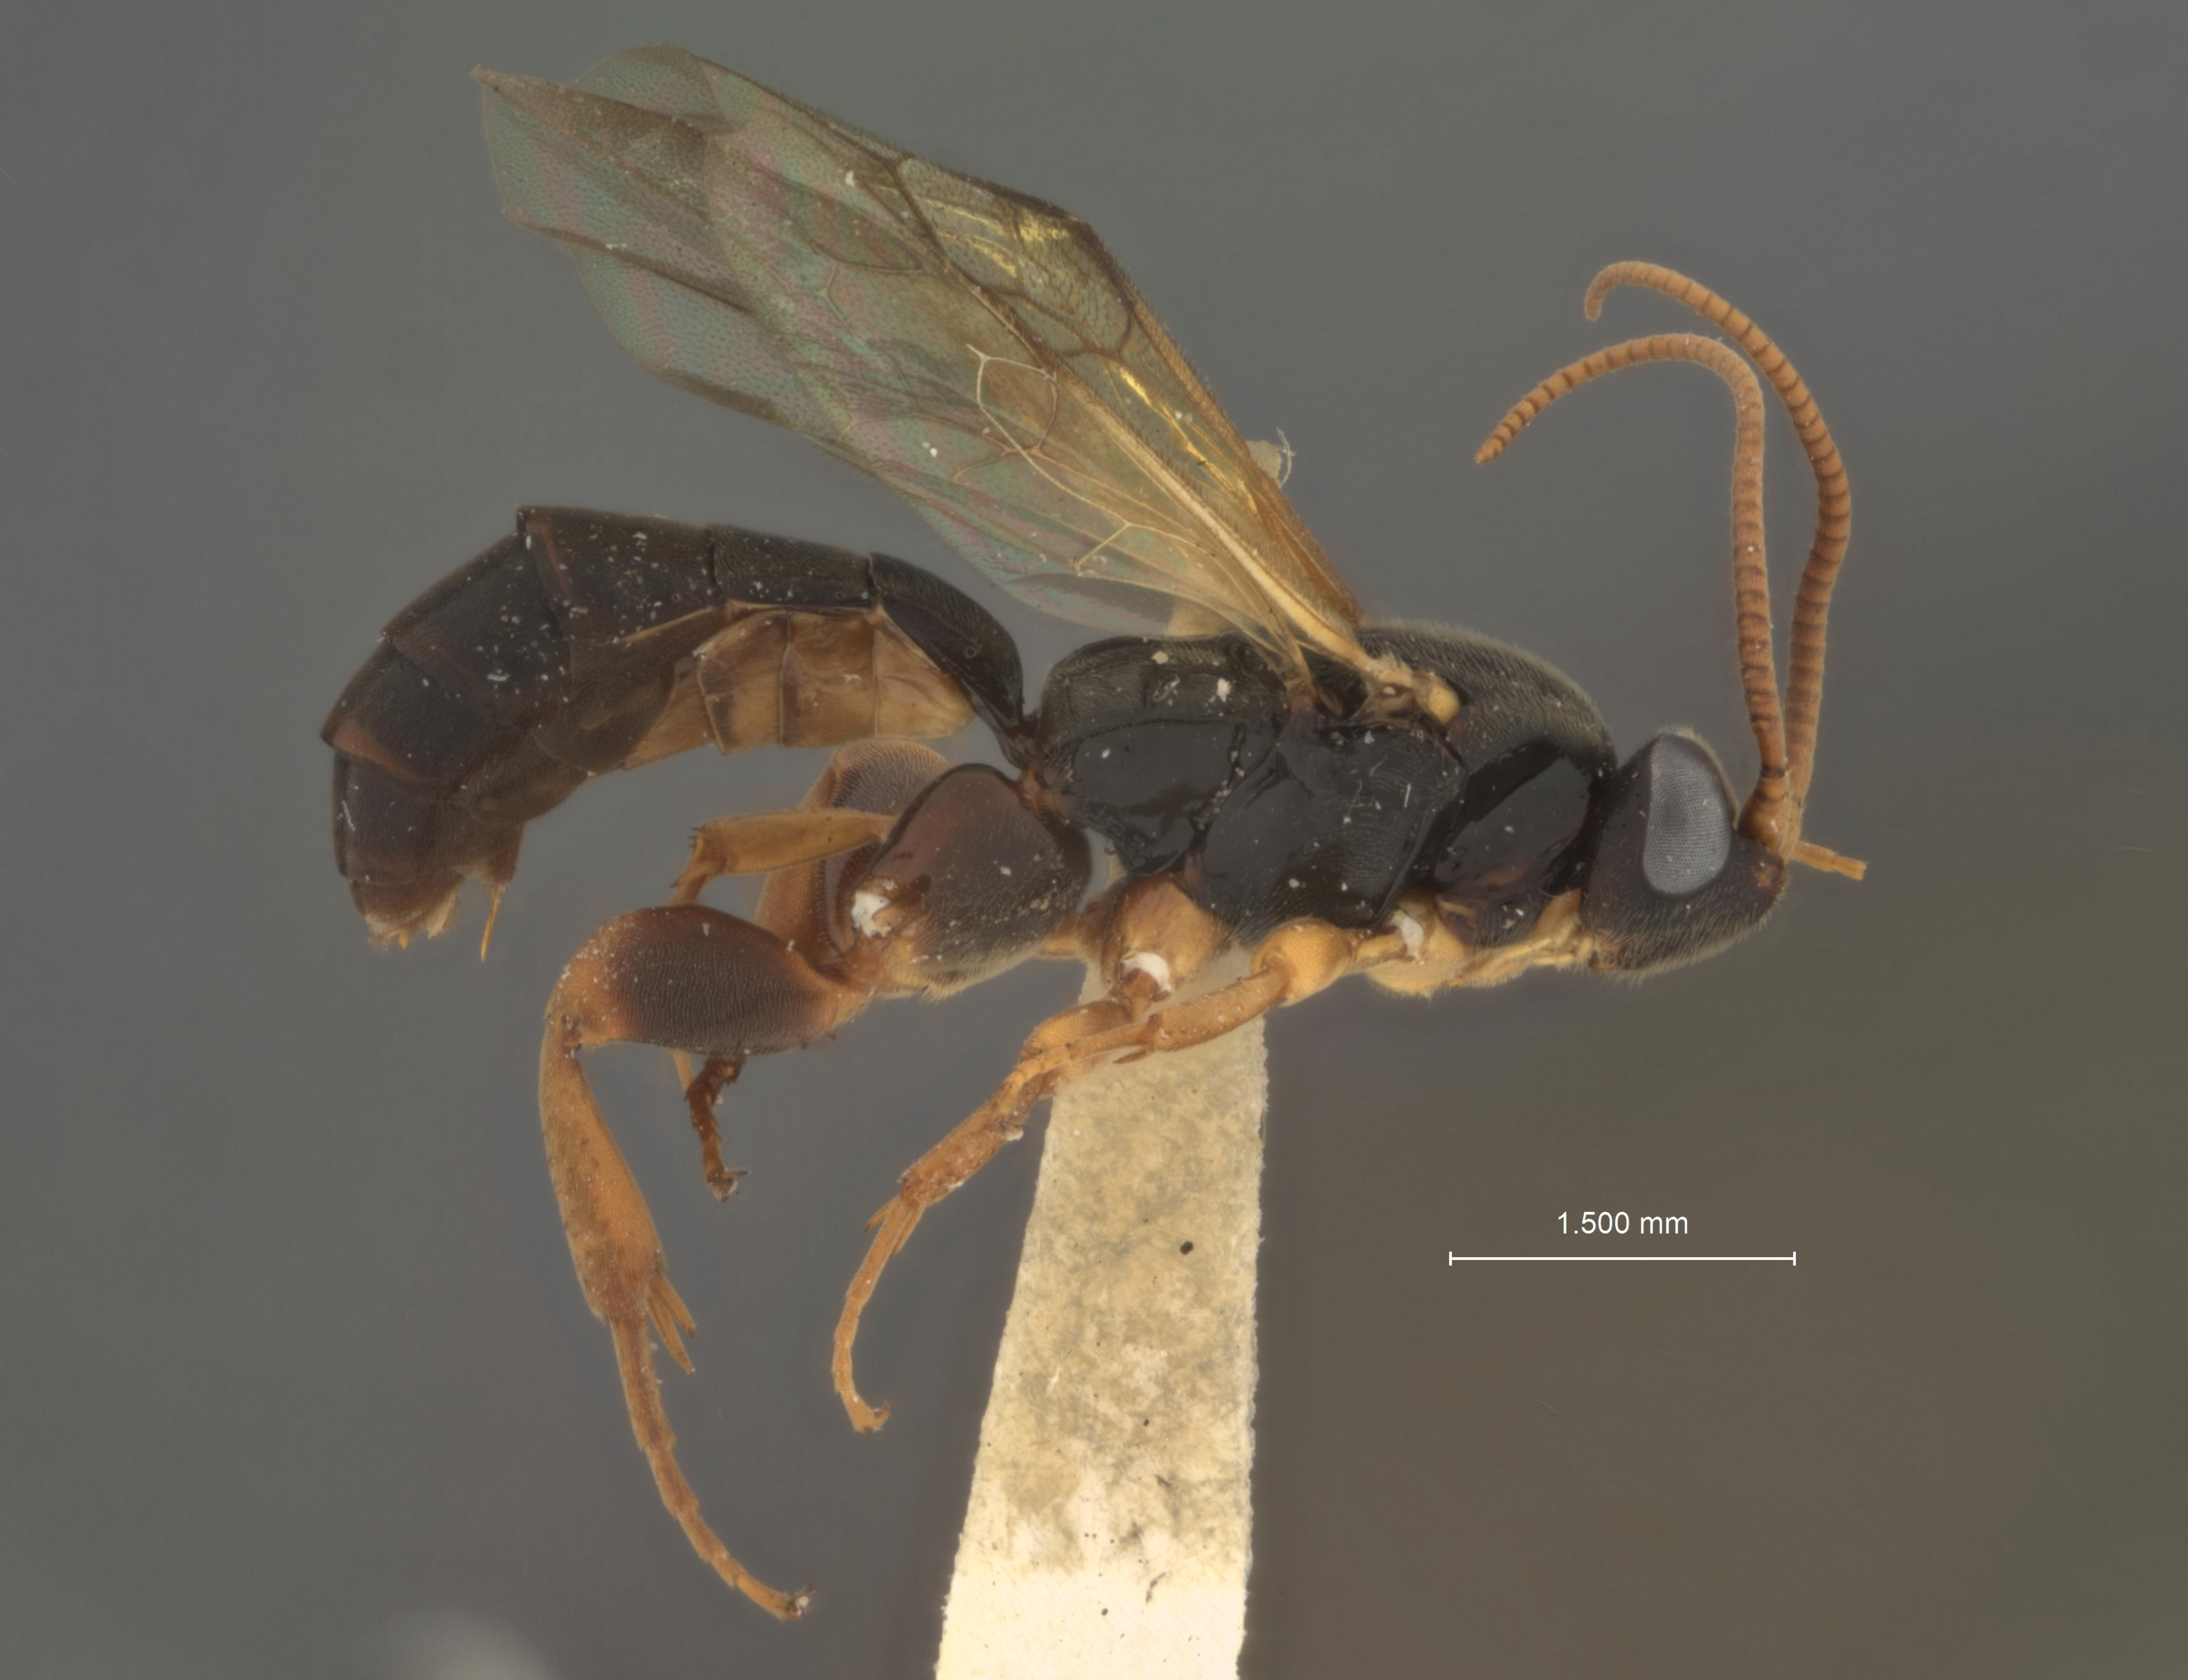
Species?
Metacoelus cavicola
